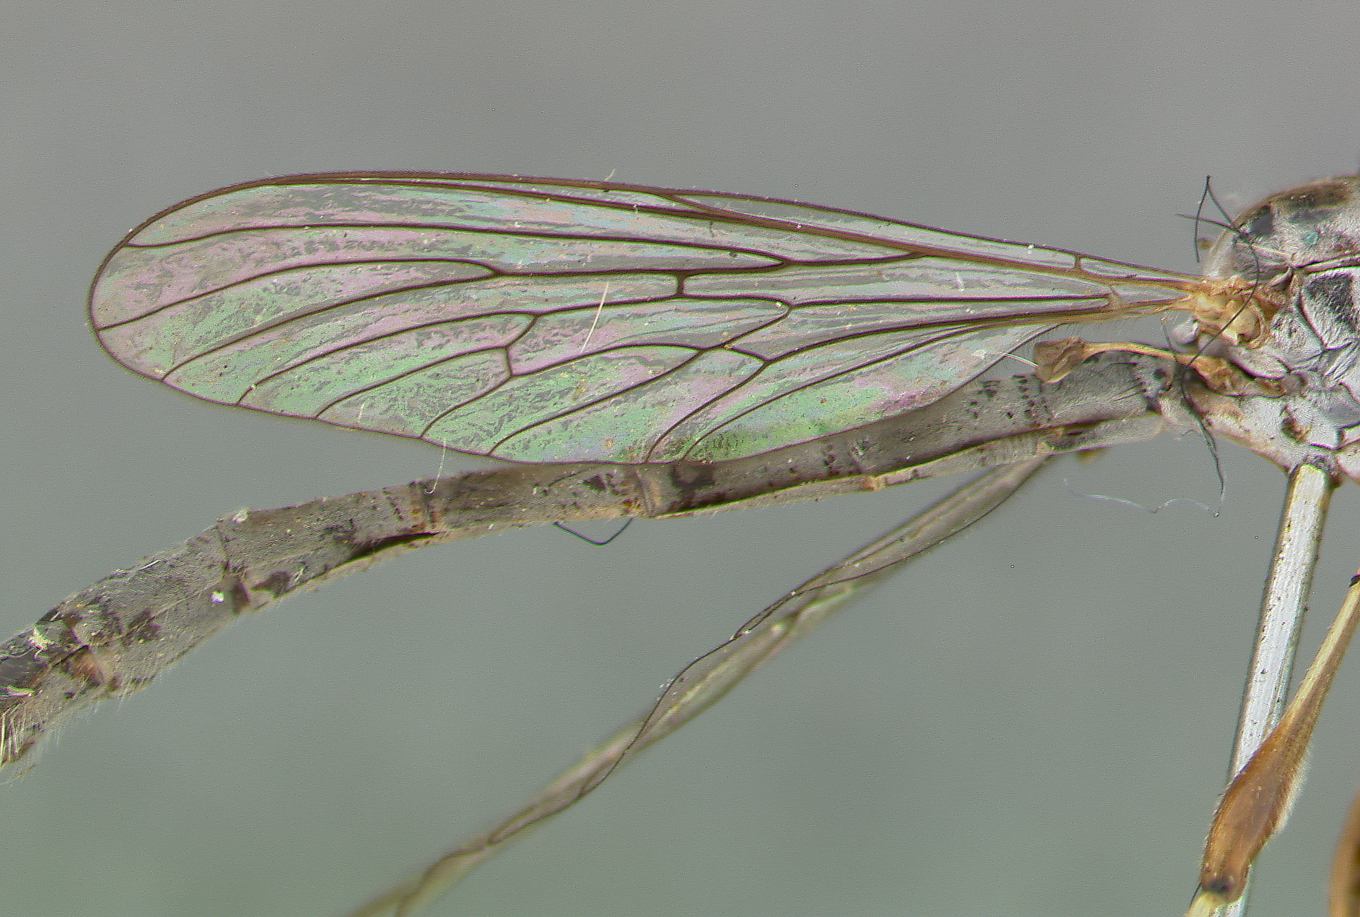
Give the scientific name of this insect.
Leptogaster hirtipes
